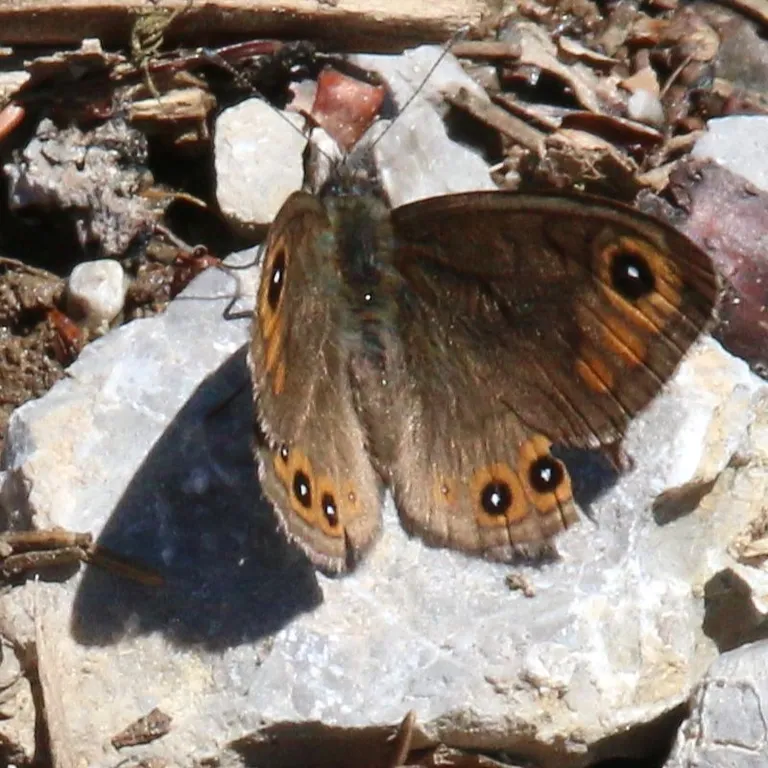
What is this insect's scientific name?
Lasiommata petropolitana (also Pararge petropolitana)
